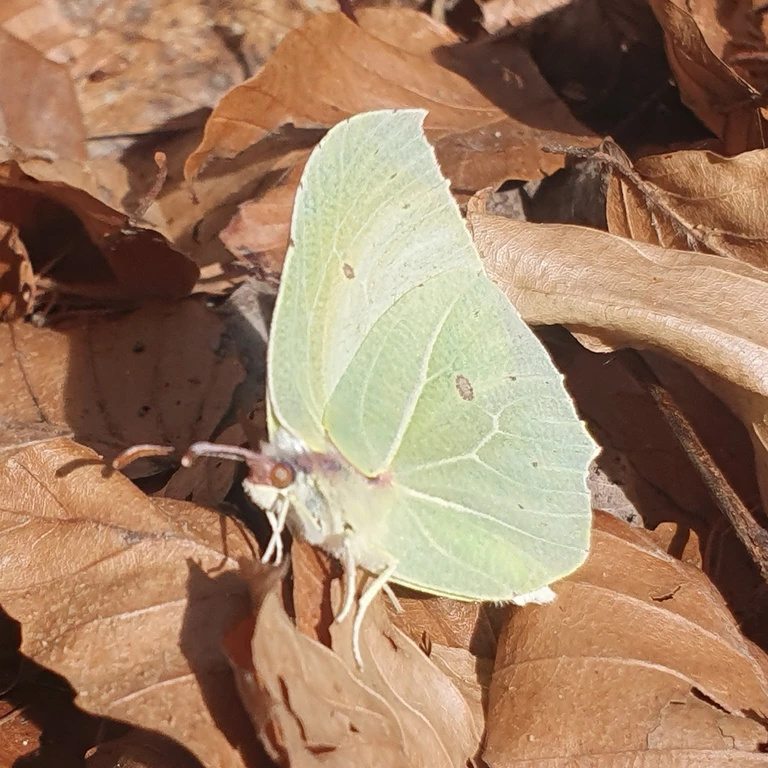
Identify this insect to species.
Gonepteryx rhamni
